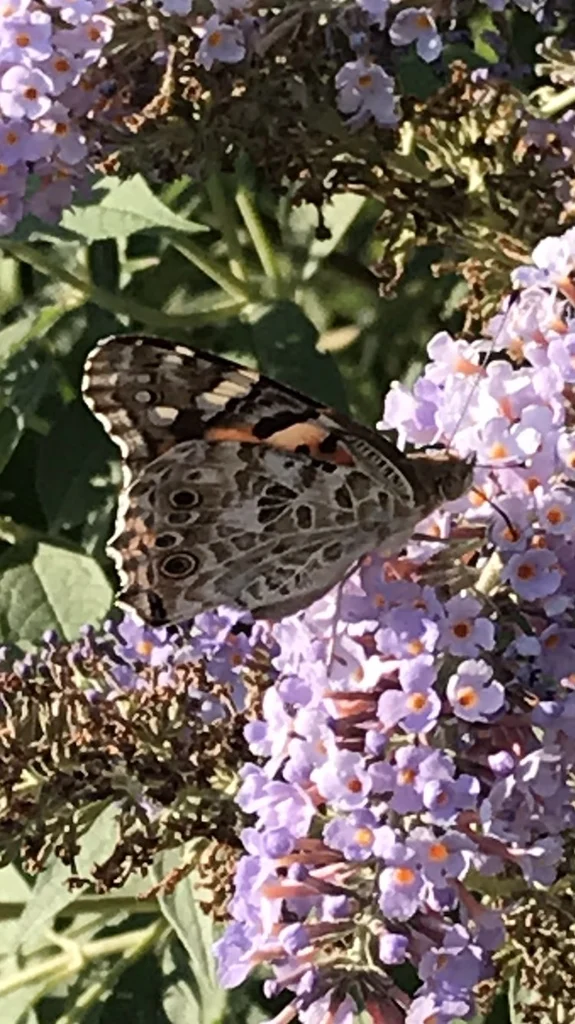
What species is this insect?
Vanessa cardui
